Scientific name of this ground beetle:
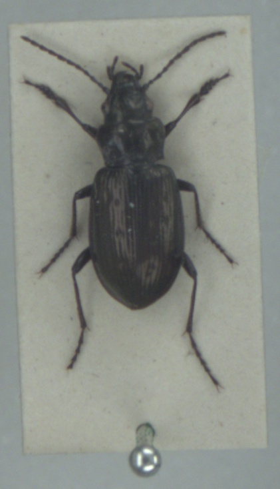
Pelophila borealis
